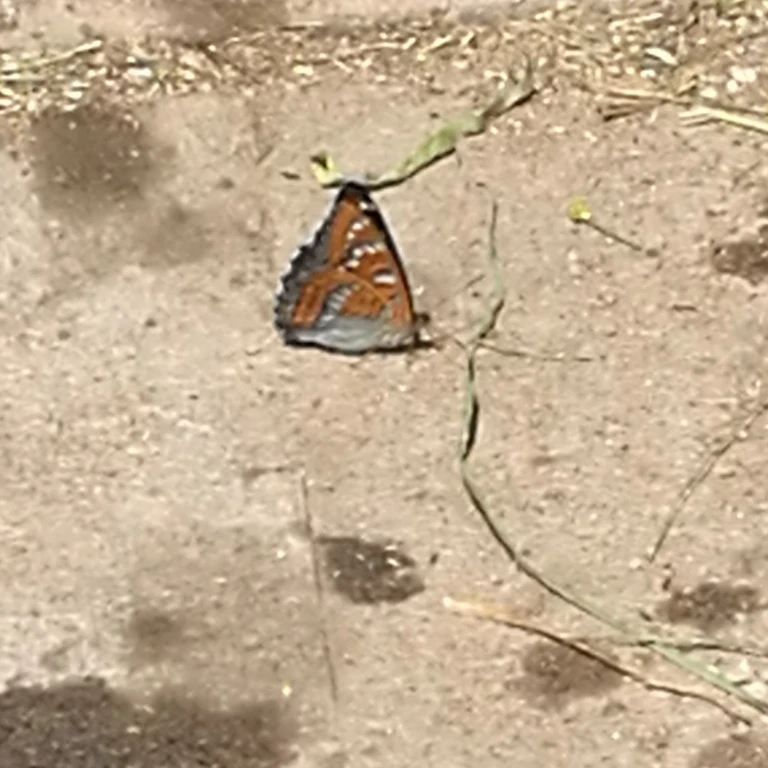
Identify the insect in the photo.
Limenitis populi
